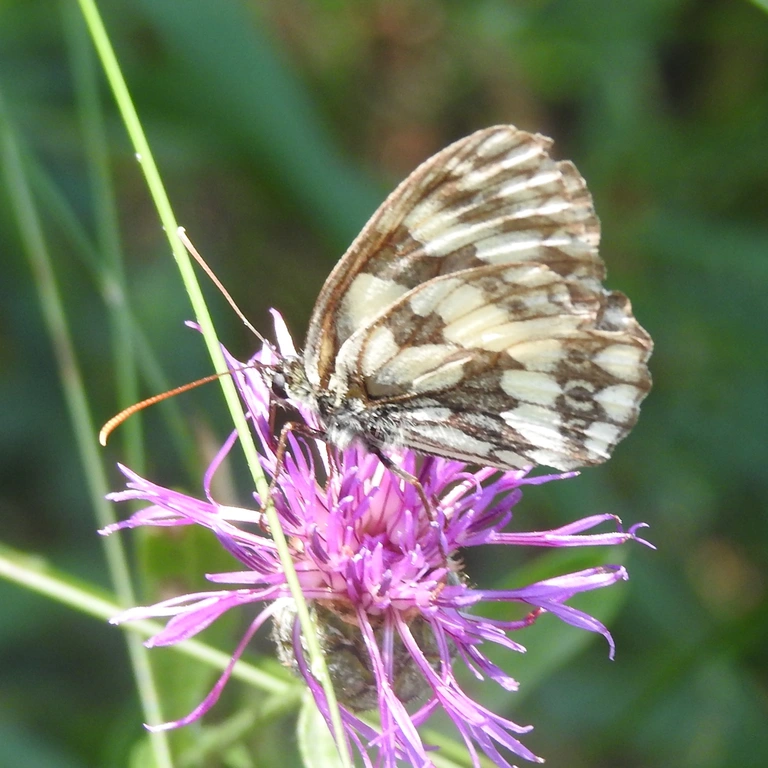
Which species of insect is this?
Melanargia galathea
